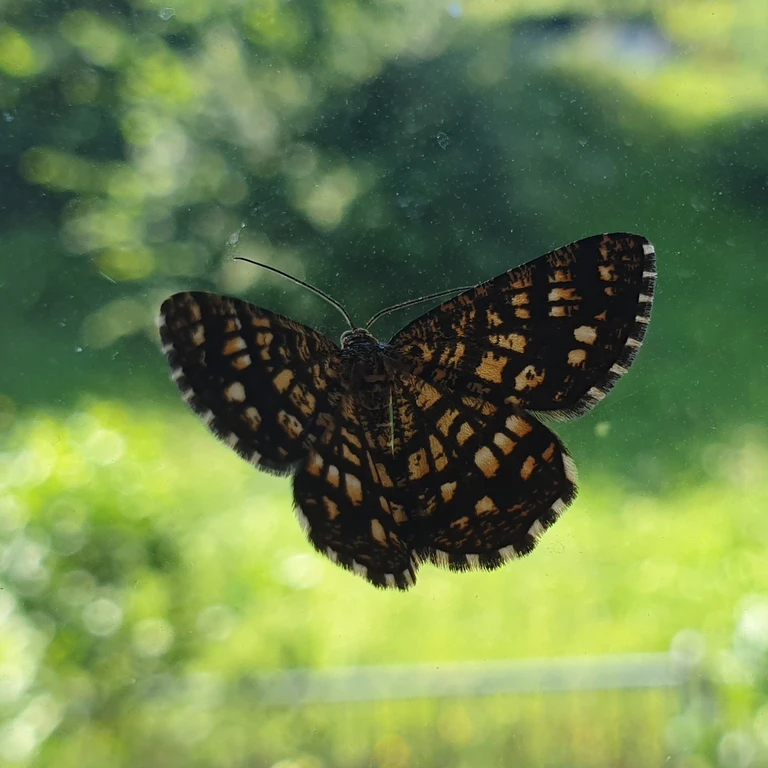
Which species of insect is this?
Chiasmia clathrata
